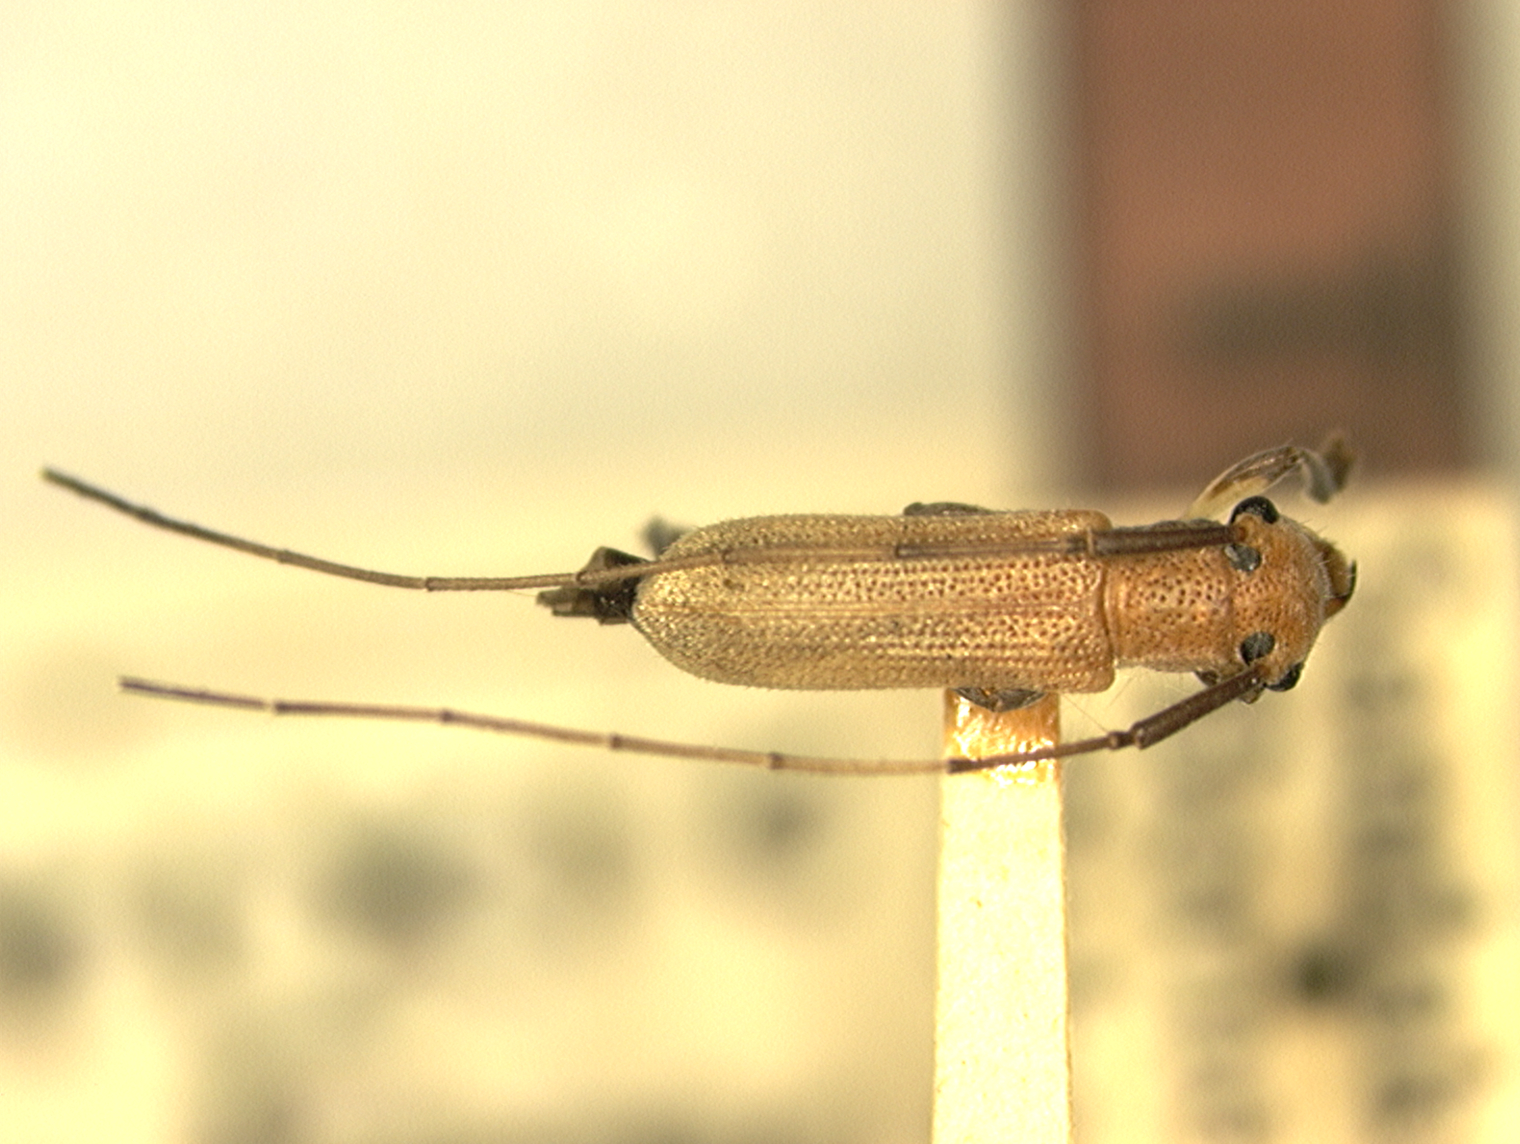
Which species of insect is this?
Serixia albofemorata
